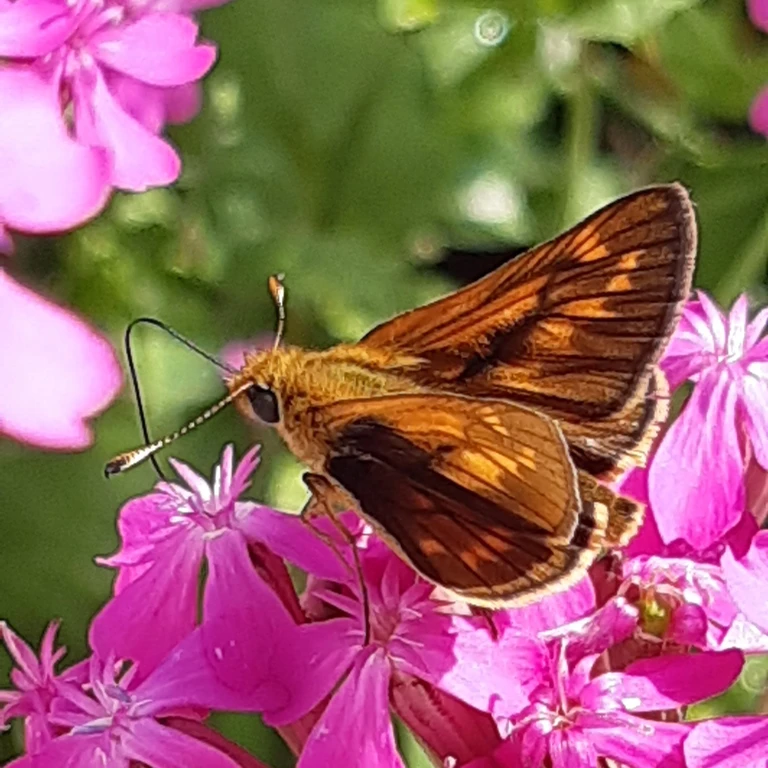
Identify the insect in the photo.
Ochlodes sylvanus (also Ochlodes venata)
